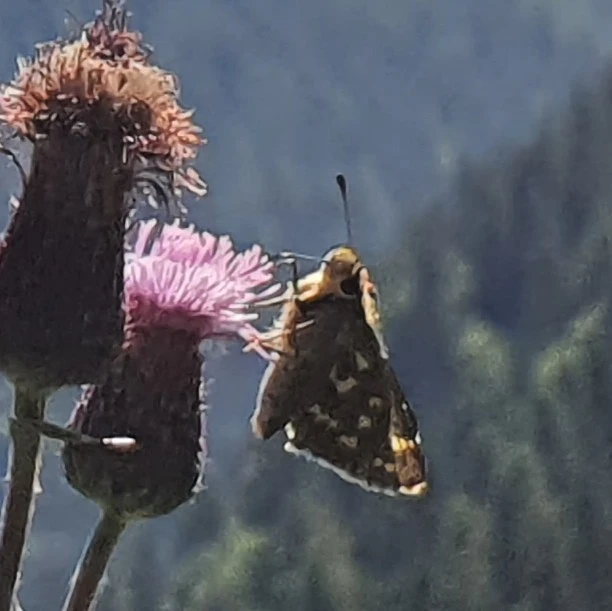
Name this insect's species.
Hesperia comma
